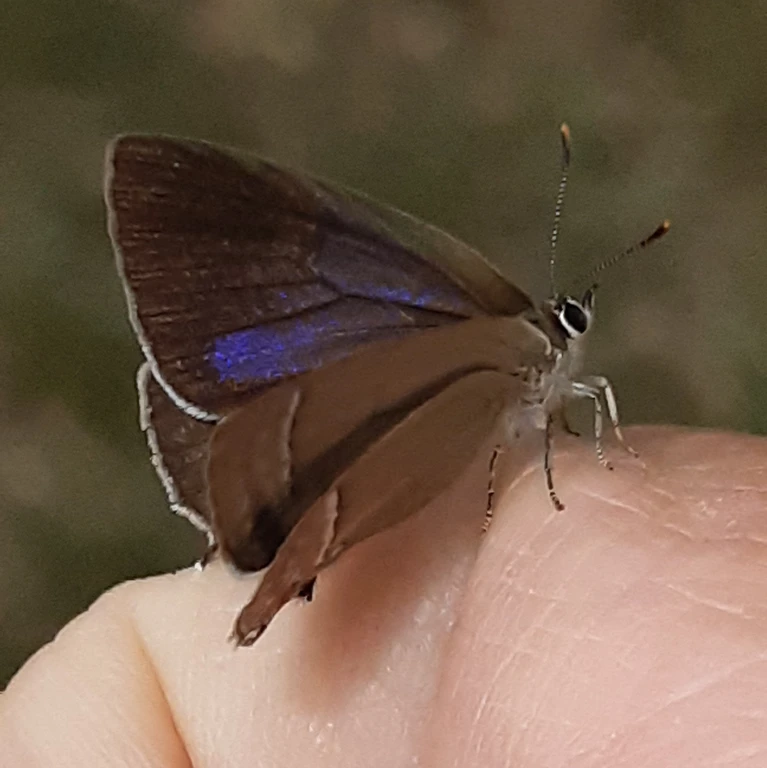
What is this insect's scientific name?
Favonius quercus (also Quercusia quercus)
